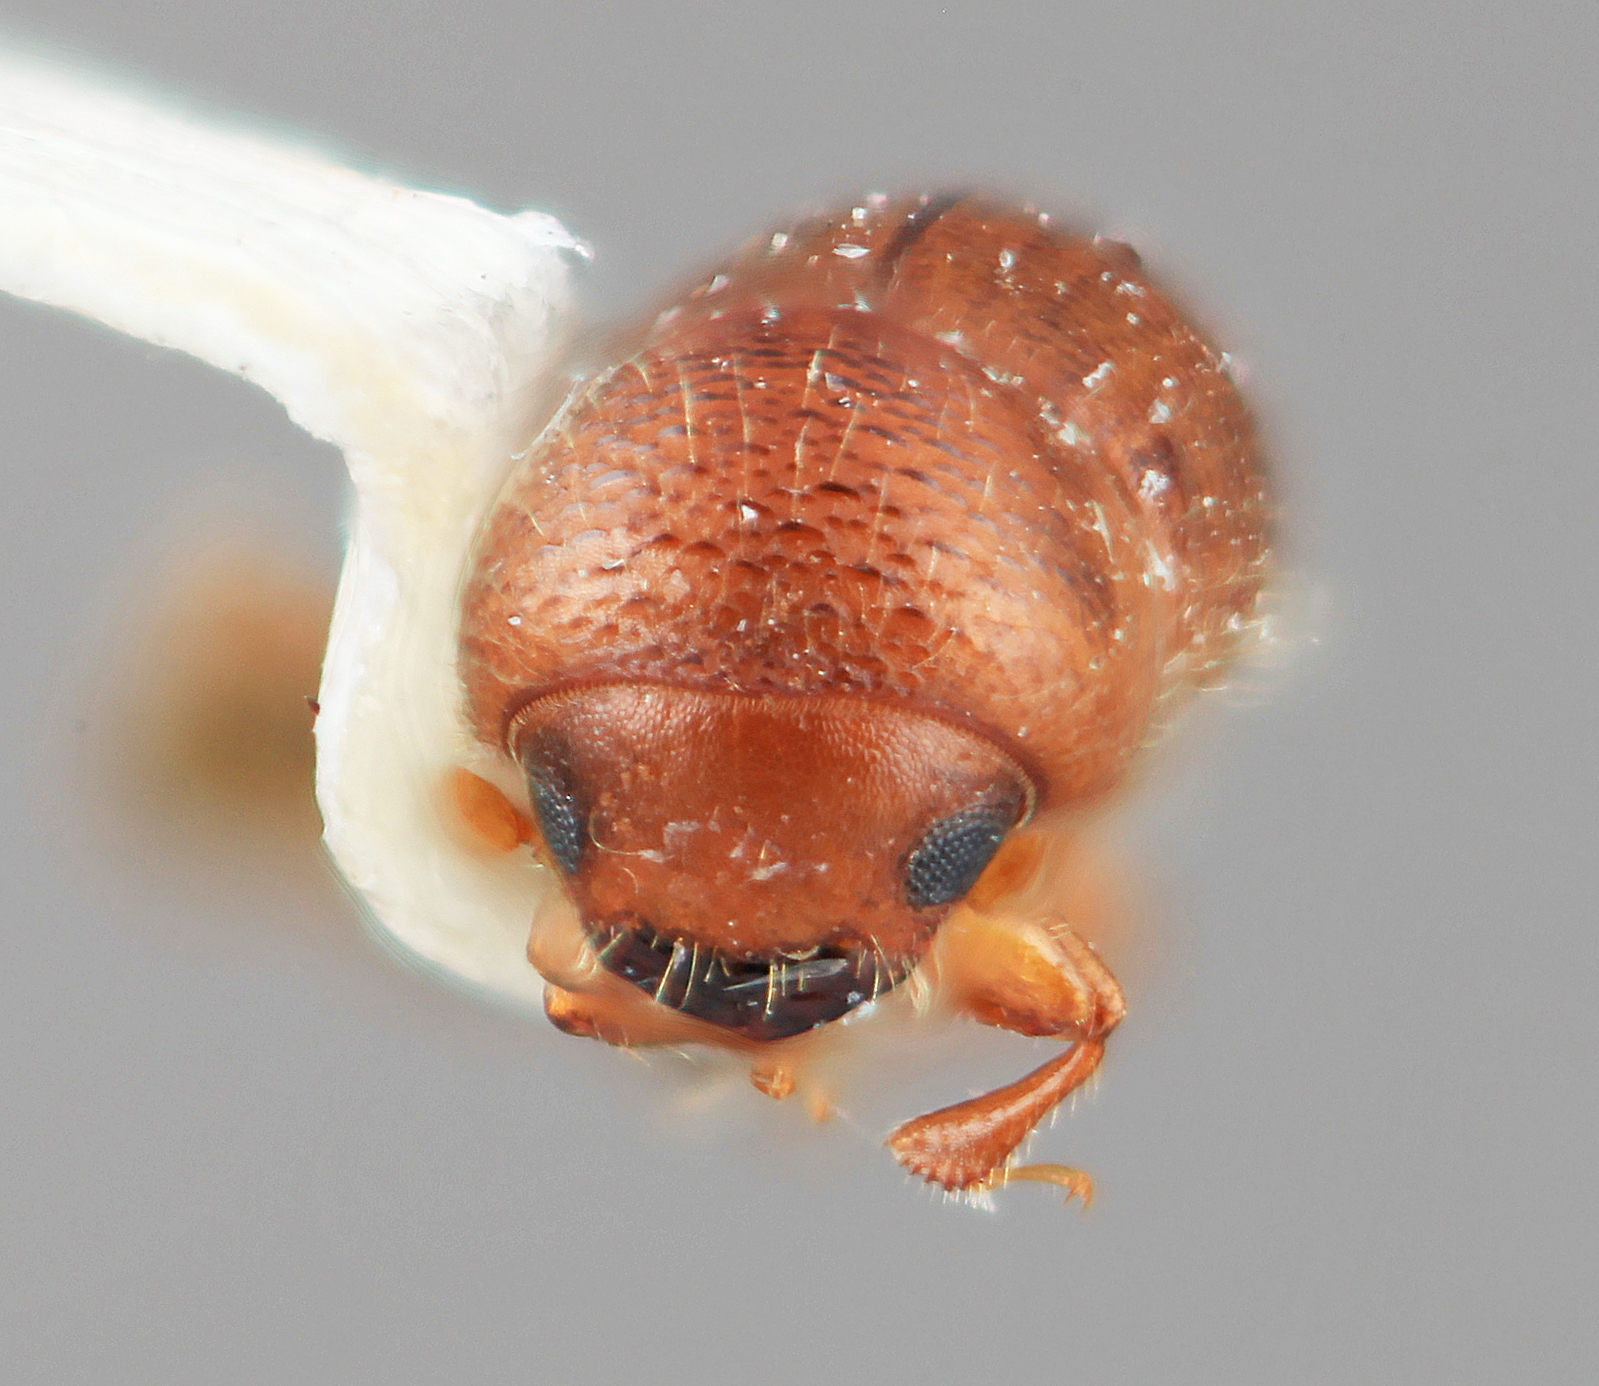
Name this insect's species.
Coptoborus bellus
